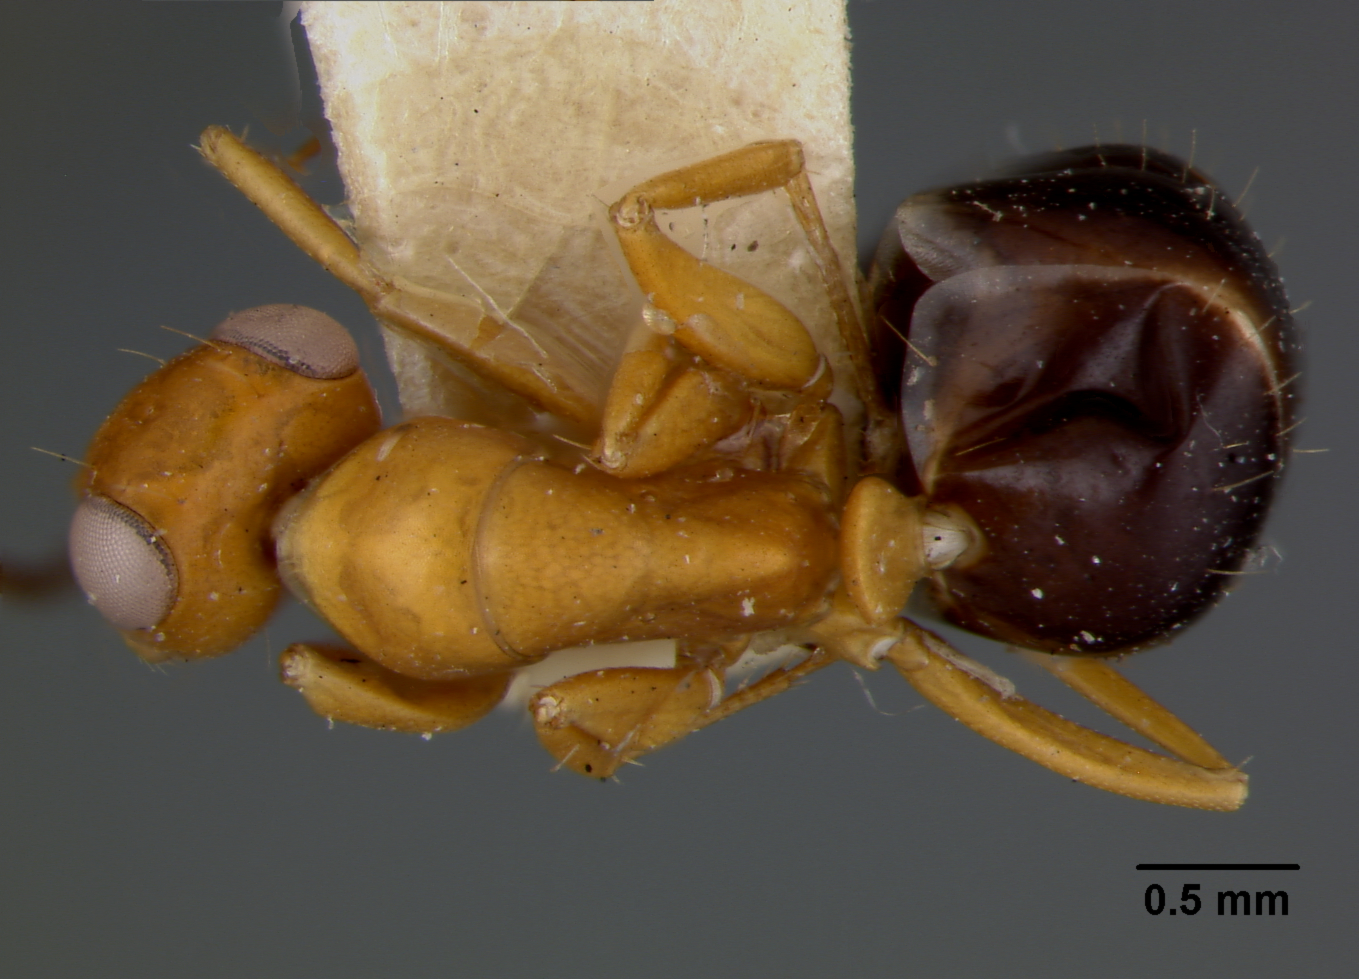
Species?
Opisthopsis haddoni
